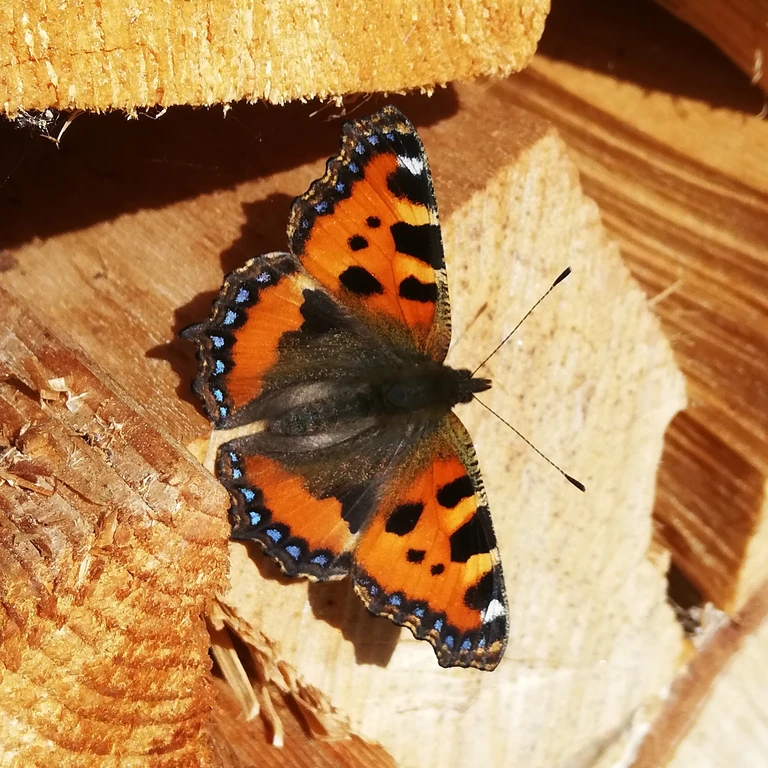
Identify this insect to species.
Aglais urticae
